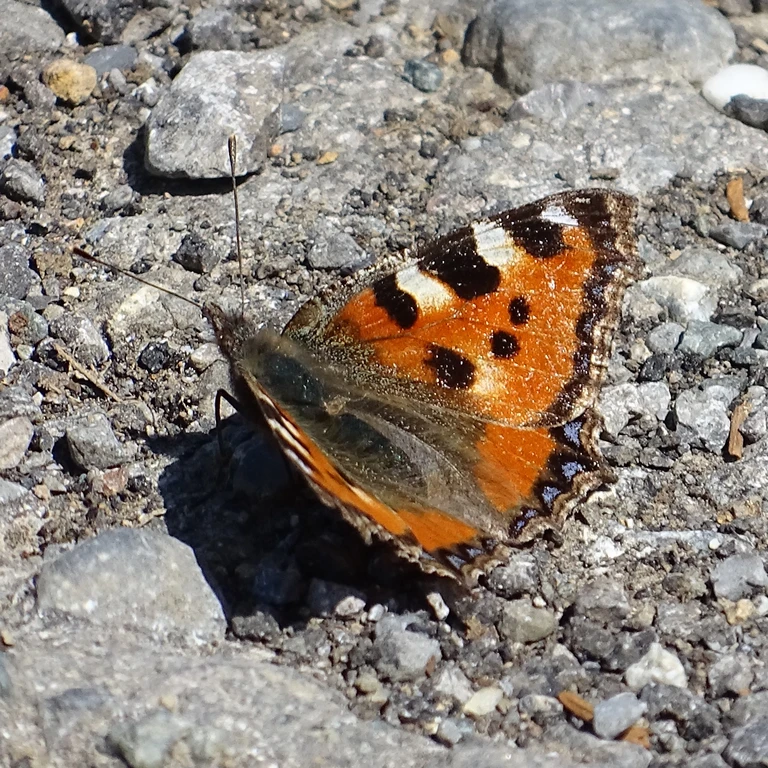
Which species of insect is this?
Aglais urticae
